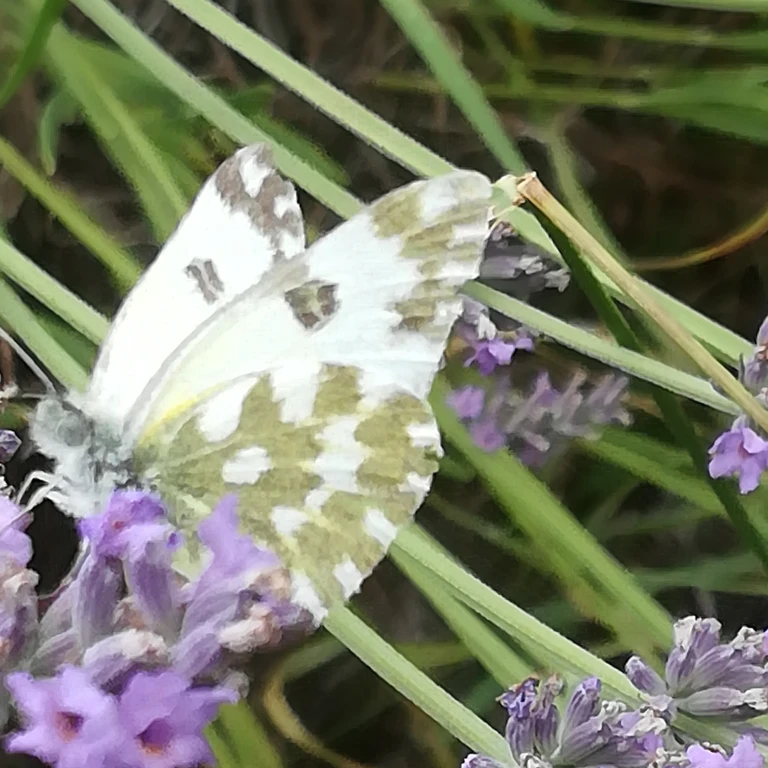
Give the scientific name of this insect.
Pontia edusa
